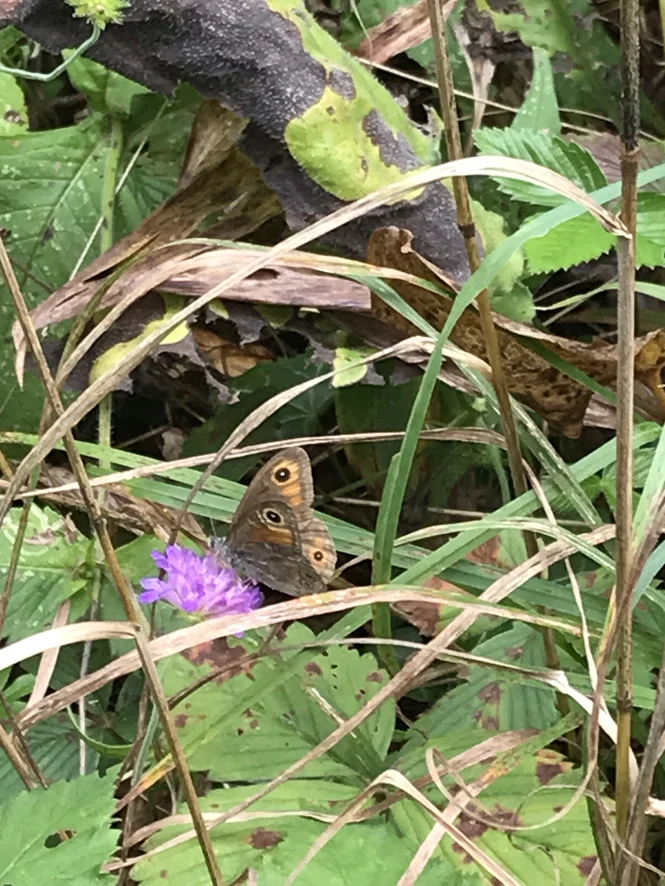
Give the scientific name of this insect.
Lasiommata maera (also Pararge maera)
